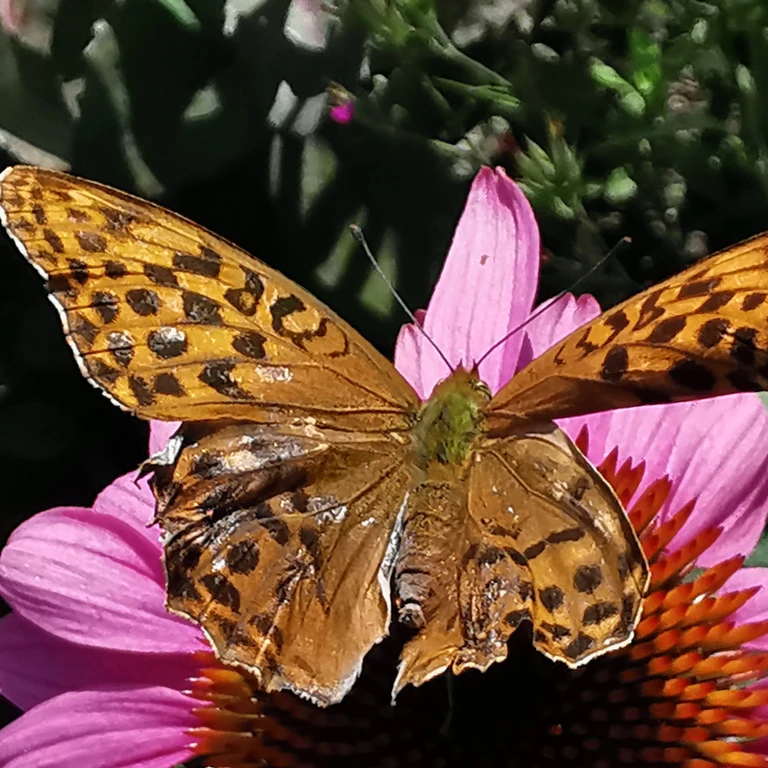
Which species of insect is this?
Argynnis paphia
